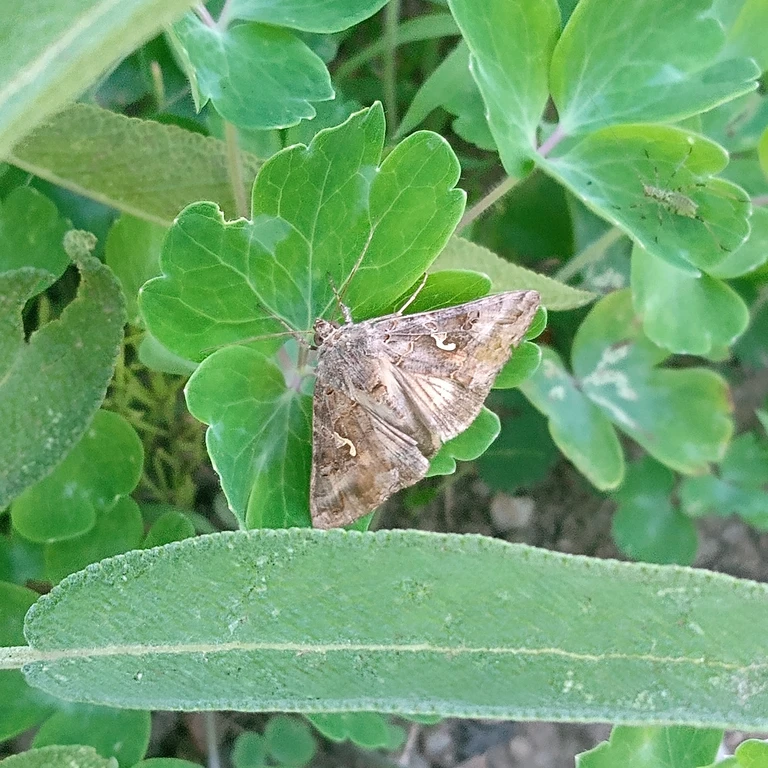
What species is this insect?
Autographa gamma
